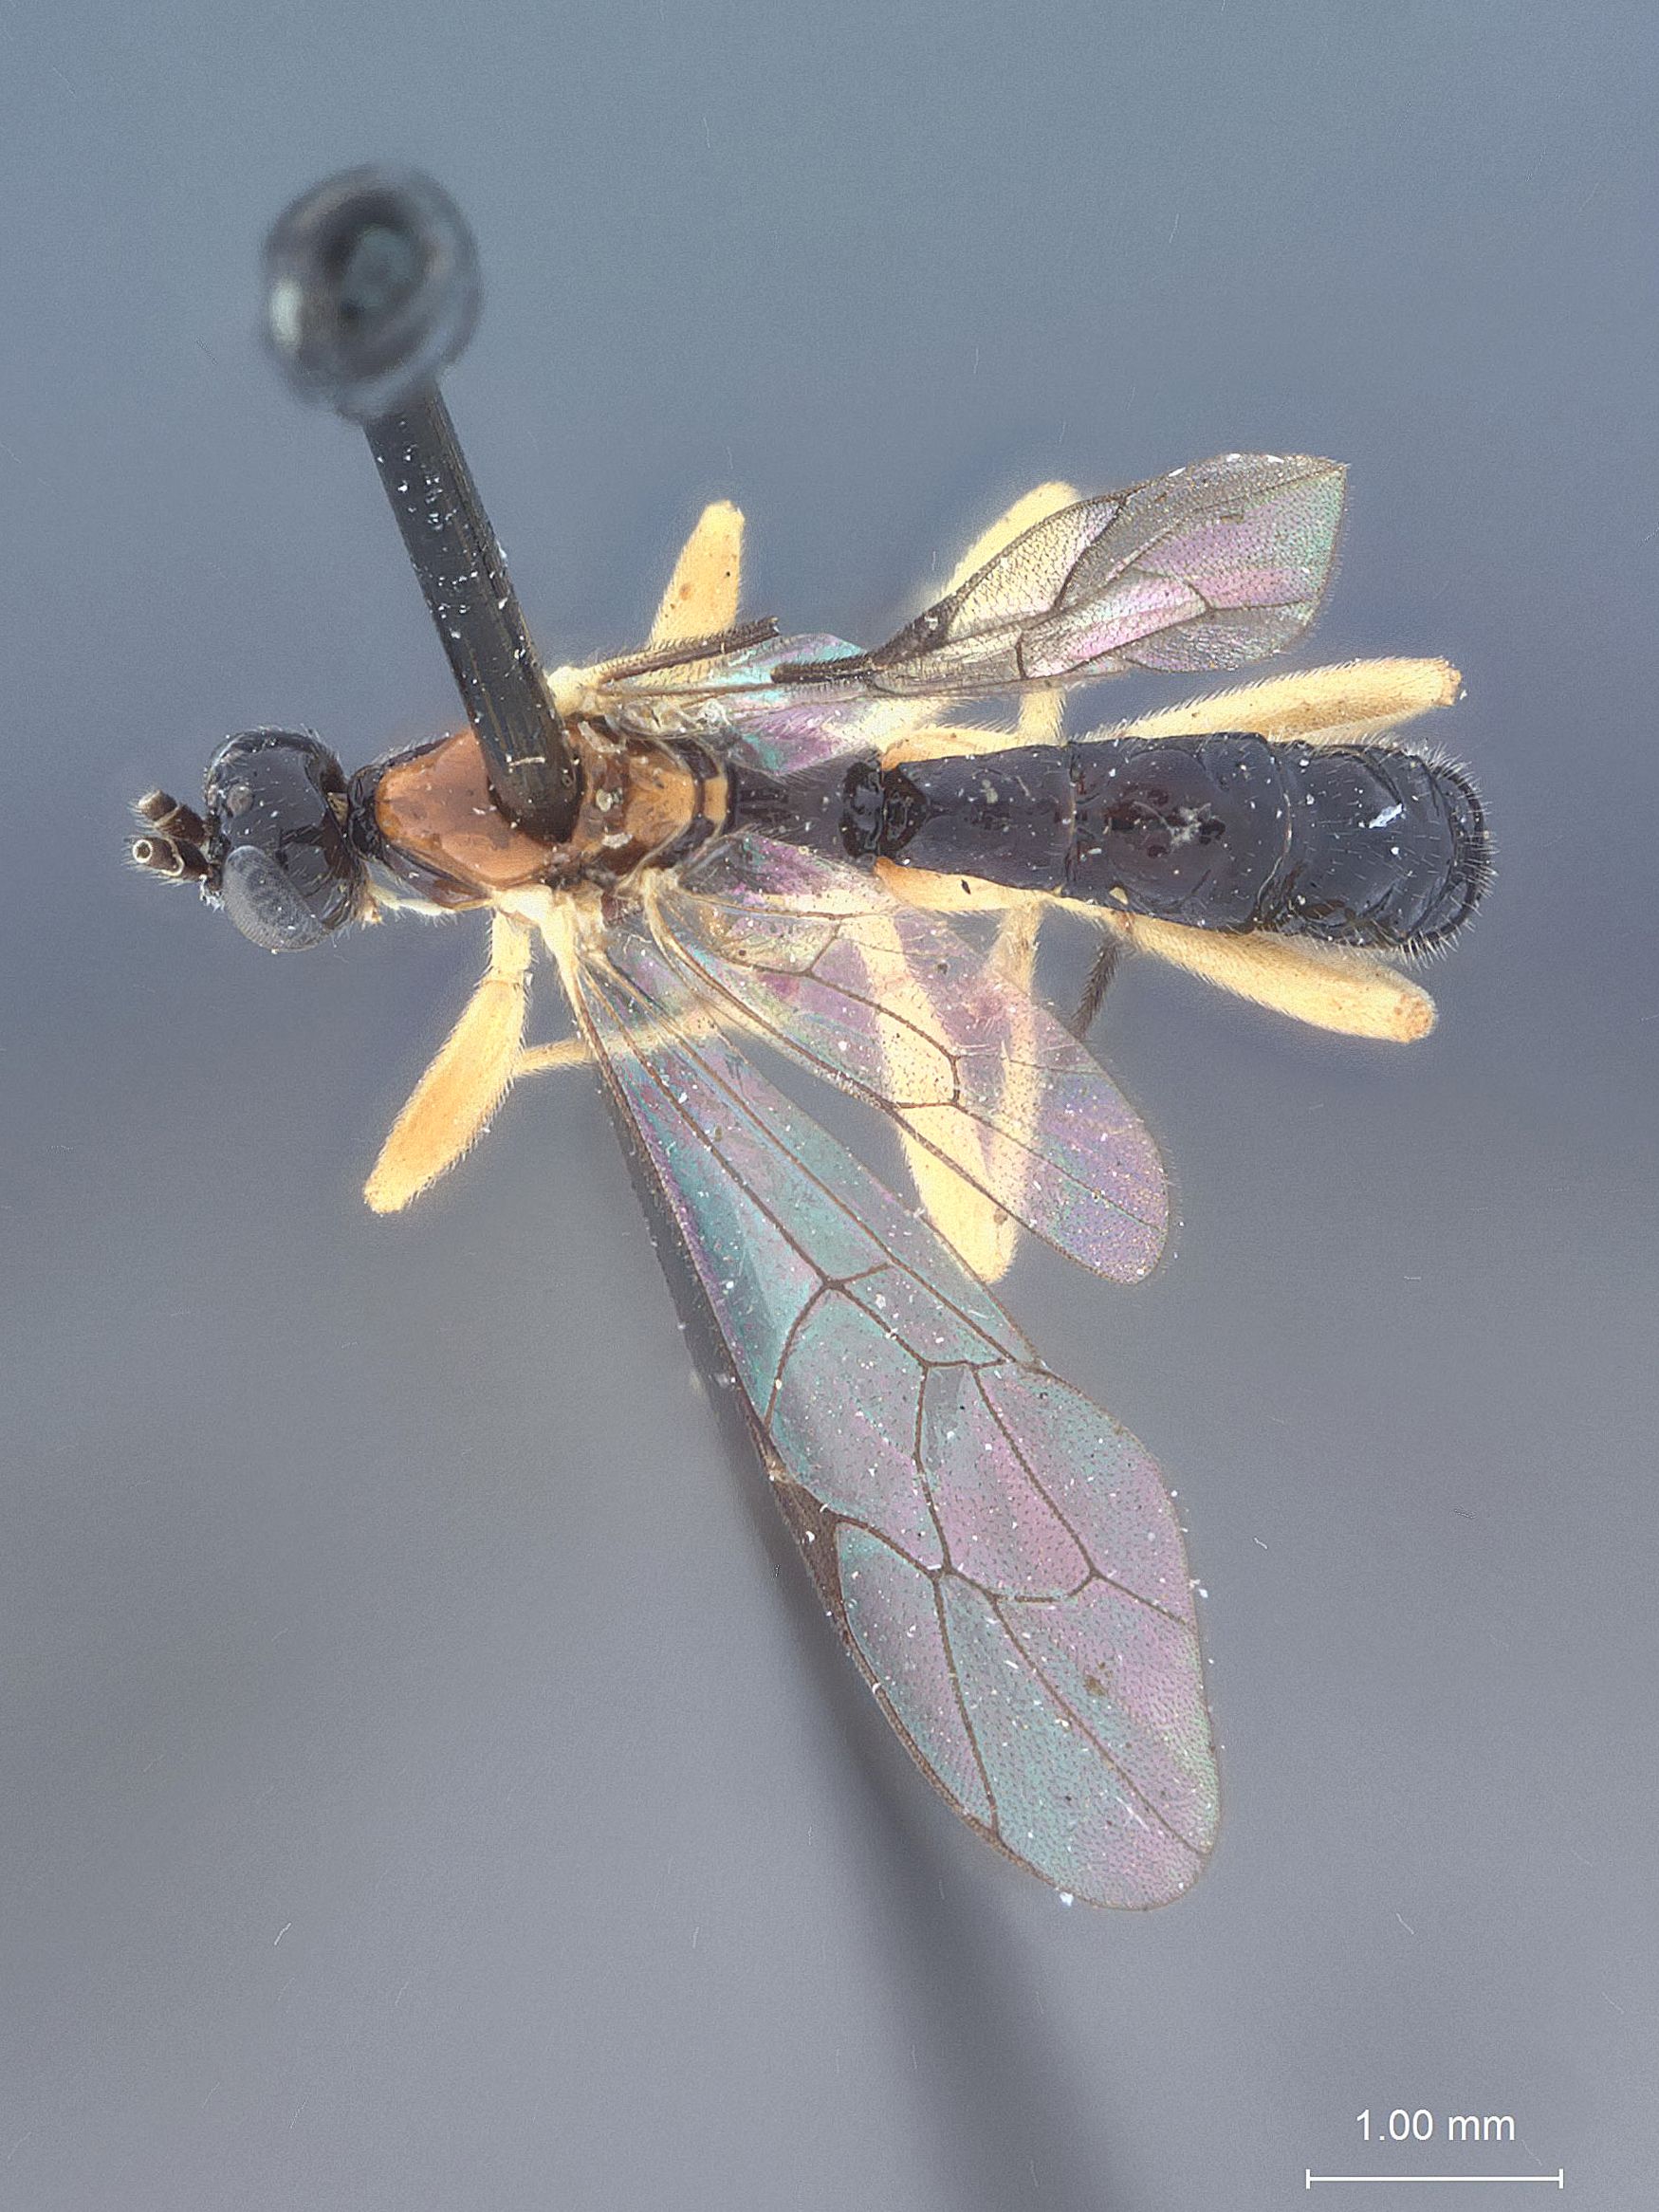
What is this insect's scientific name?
Polysphincta eboripes
